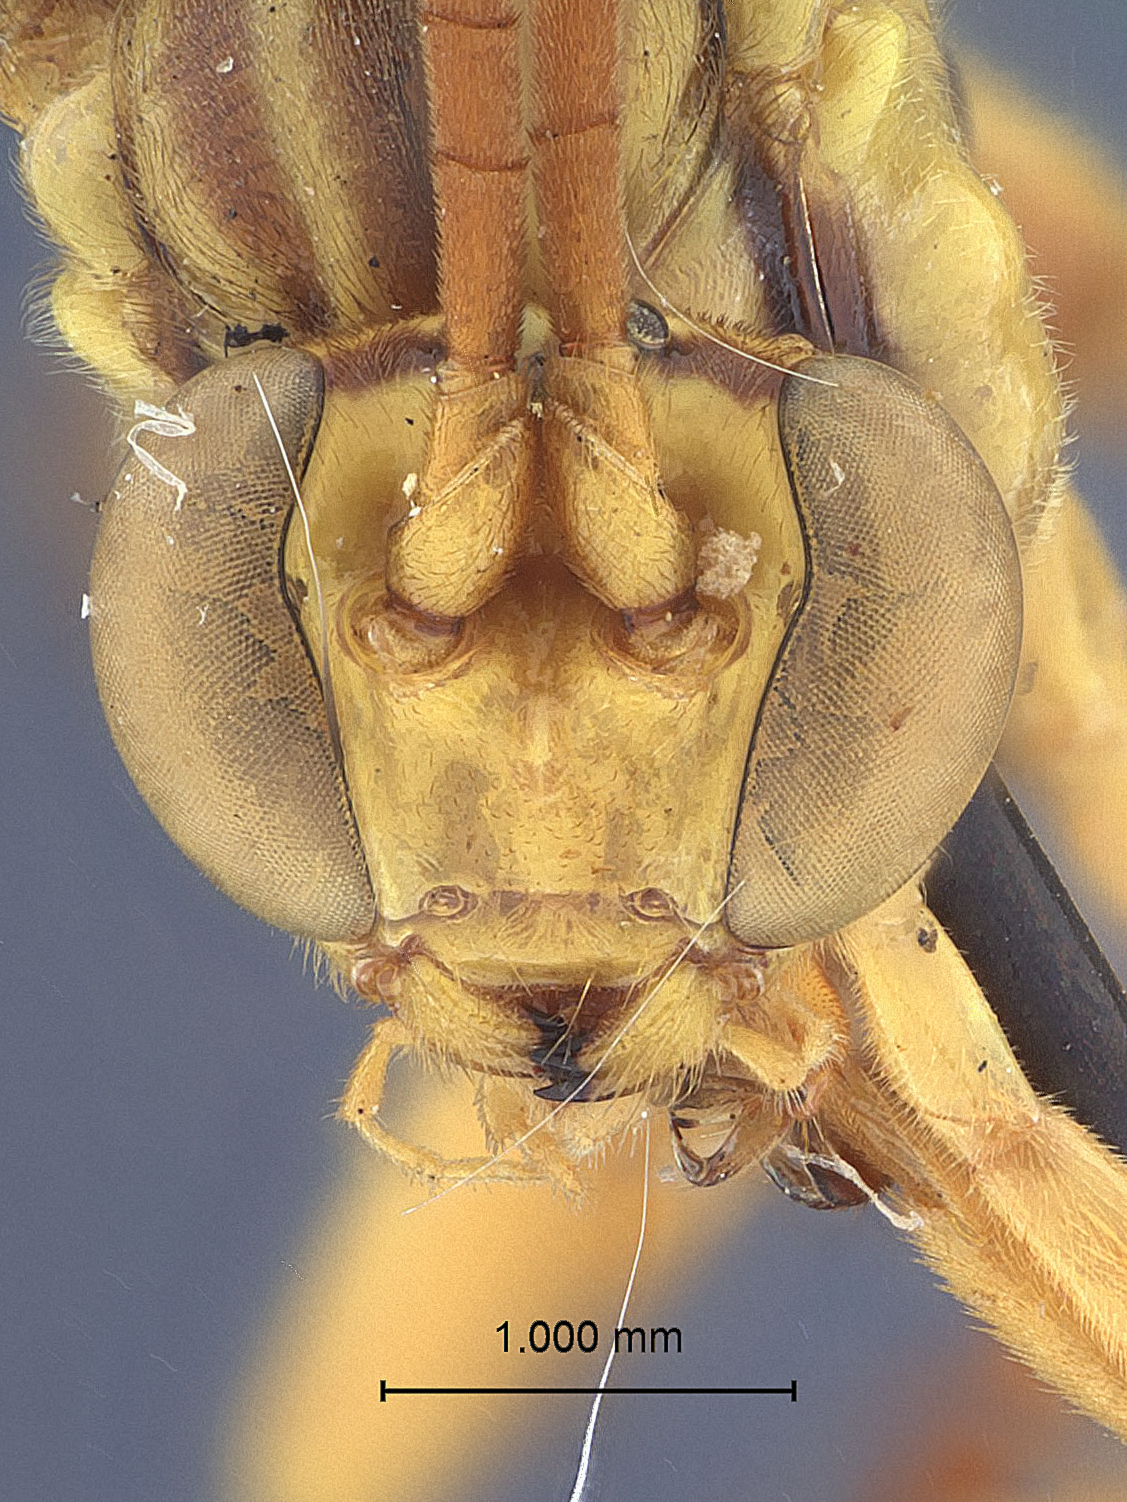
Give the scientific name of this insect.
Theronia bicincta
